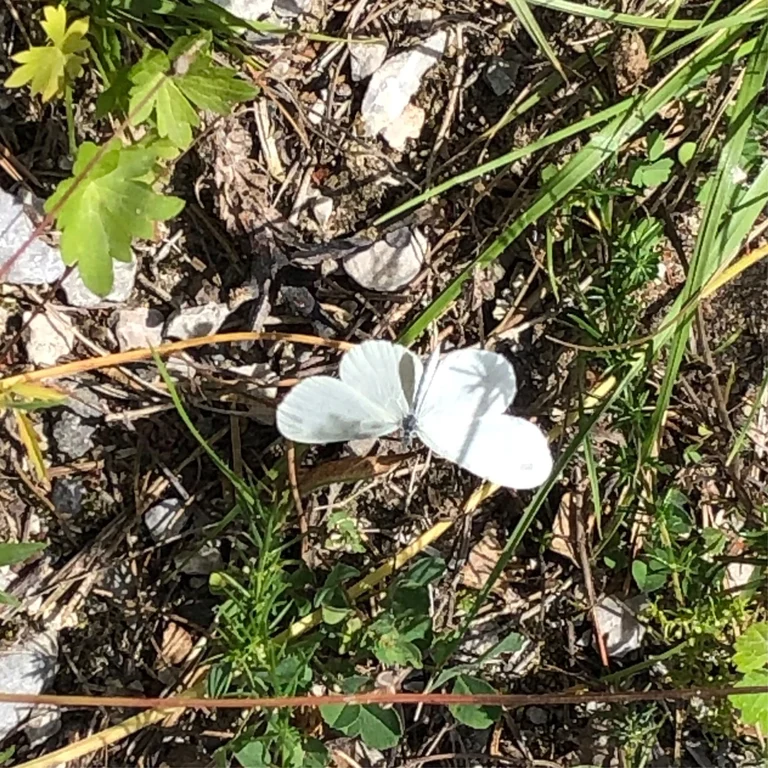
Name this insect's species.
Leptidea sinapis/juvernica
